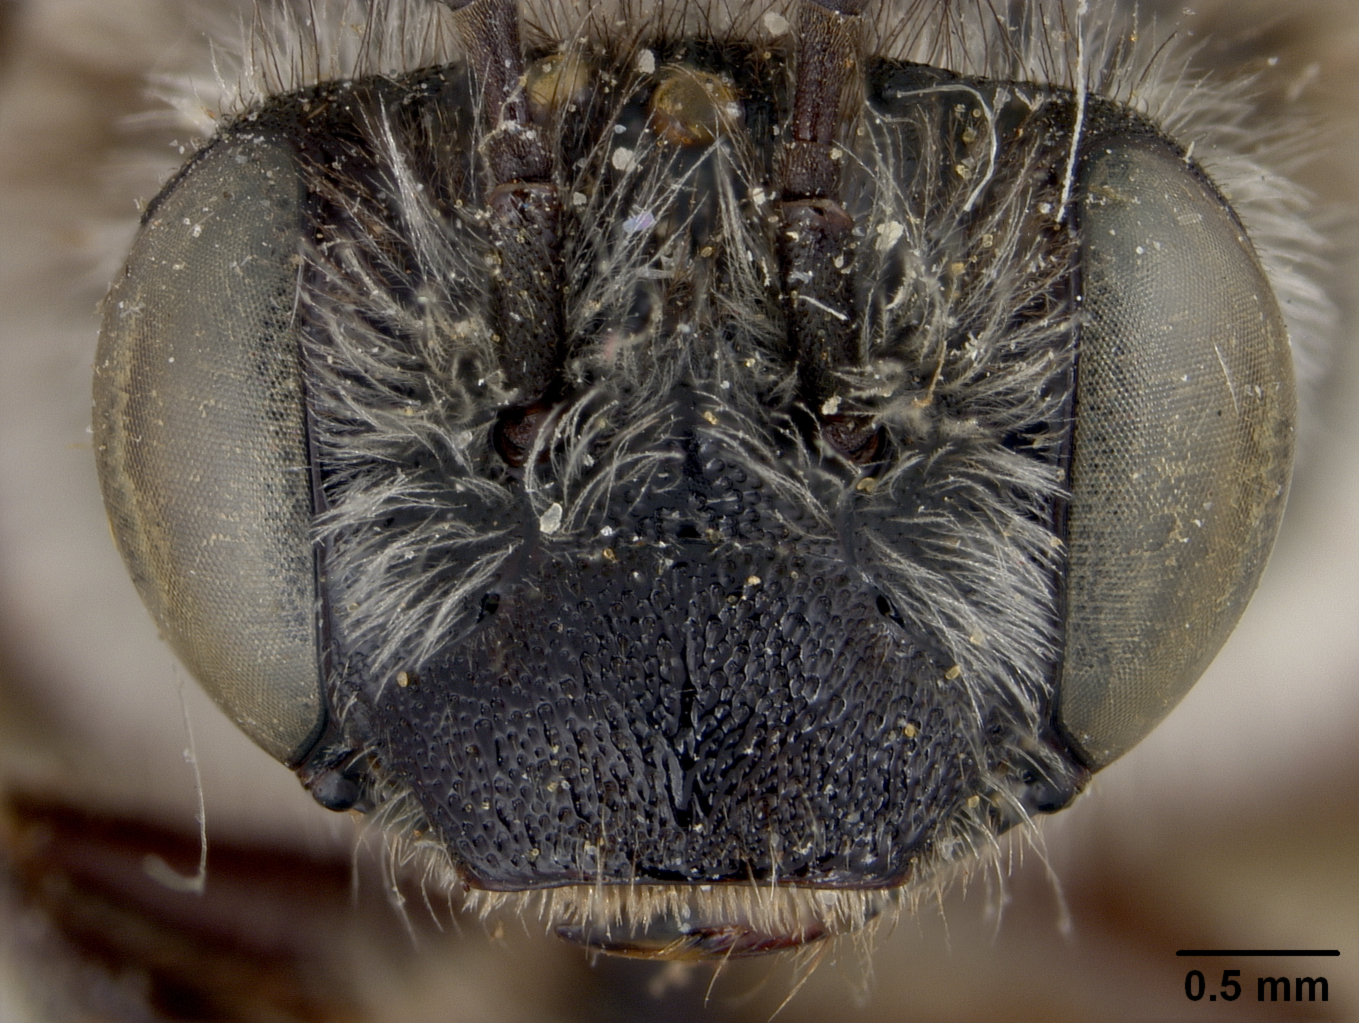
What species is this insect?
Melissodes apicata
